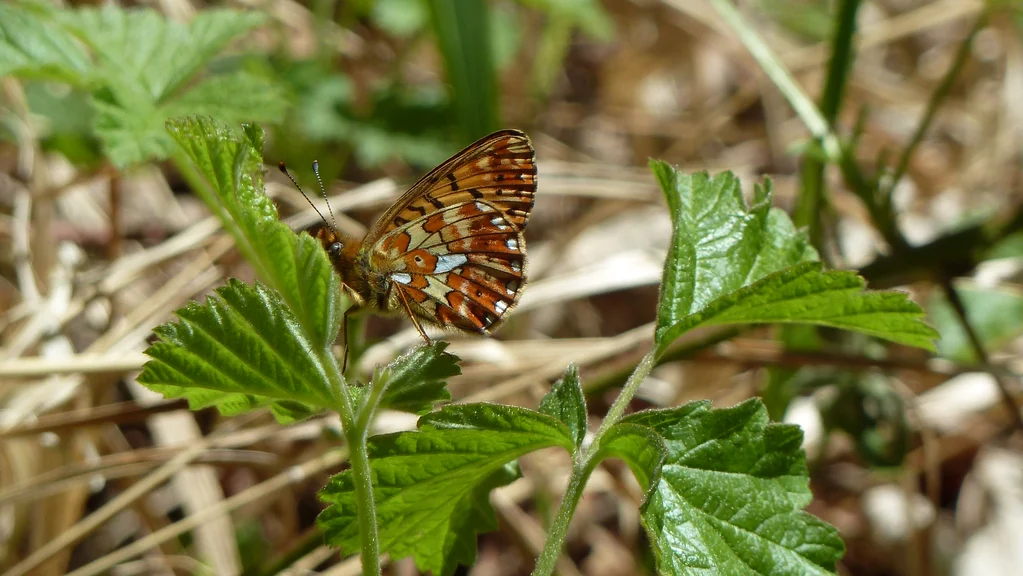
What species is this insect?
Boloria euphrosyne (also Clossiana euphrosyne)
